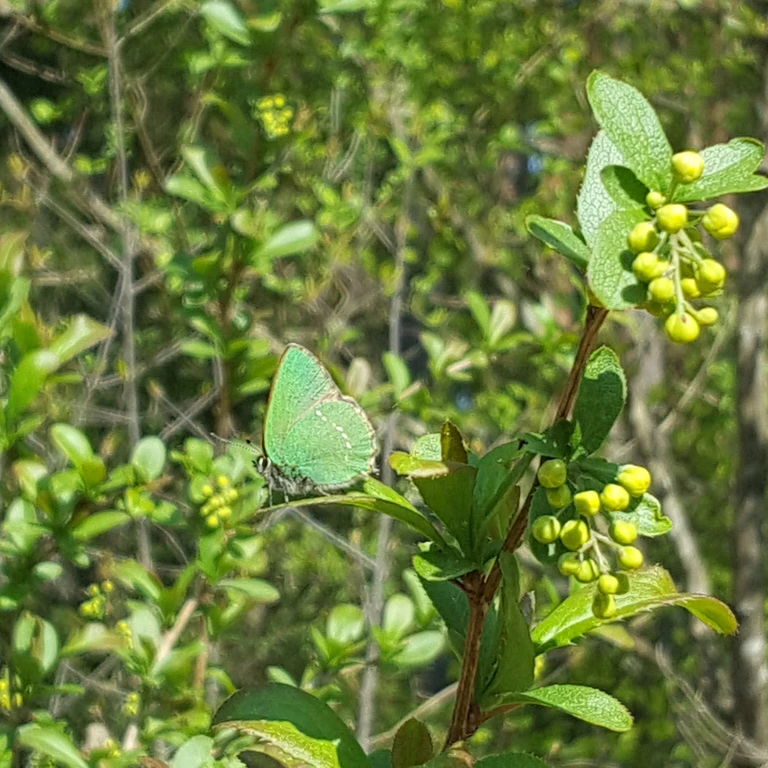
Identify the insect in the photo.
Callophrys rubi
